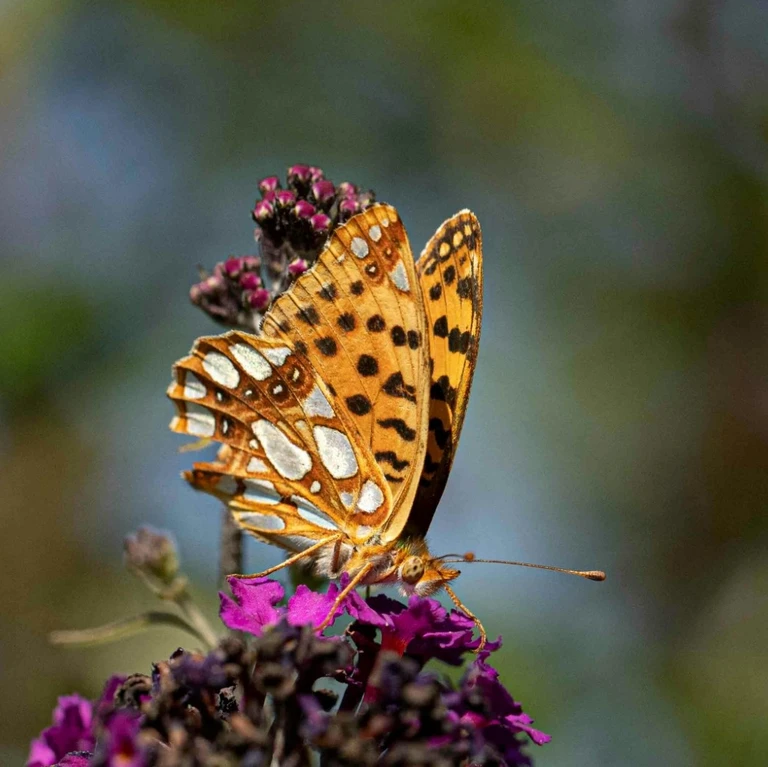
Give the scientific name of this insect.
Issoria lathonia
